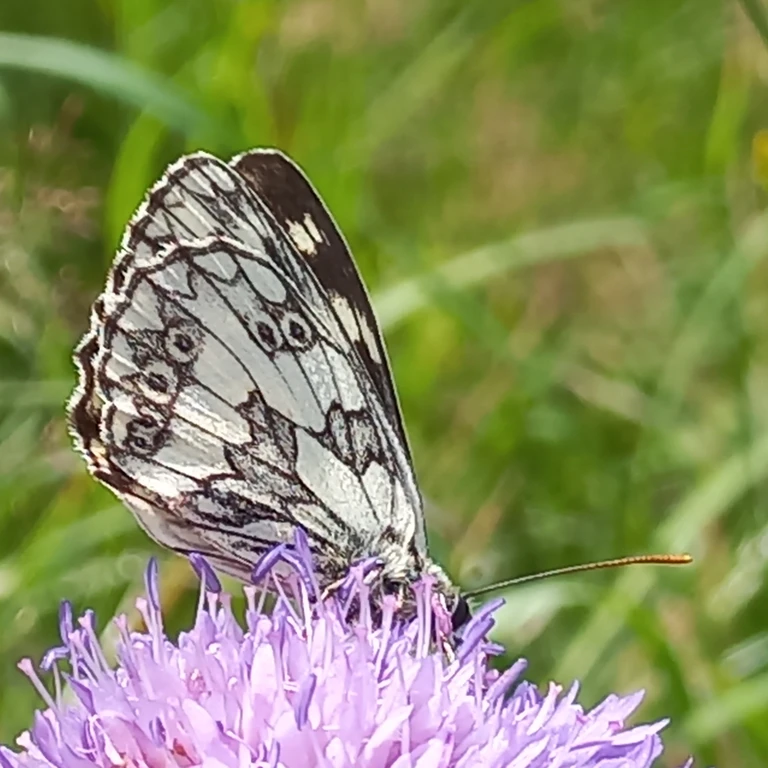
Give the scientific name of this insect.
Melanargia galathea
